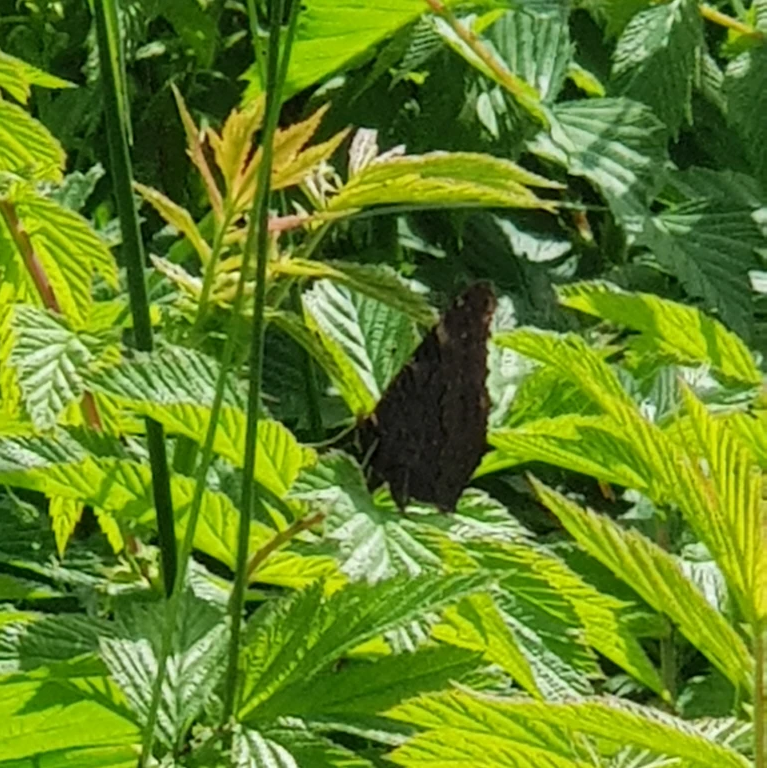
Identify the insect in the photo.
Aglais io
